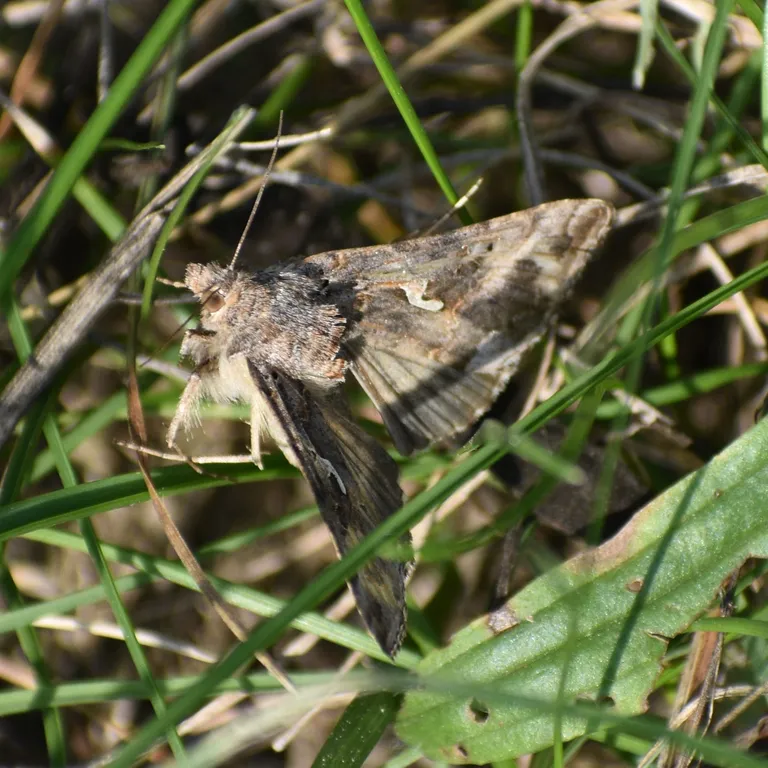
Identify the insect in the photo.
Autographa gamma
